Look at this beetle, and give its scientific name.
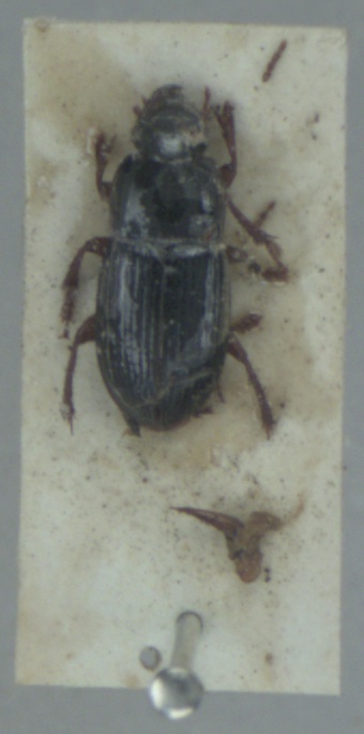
Harpalus rubripes
